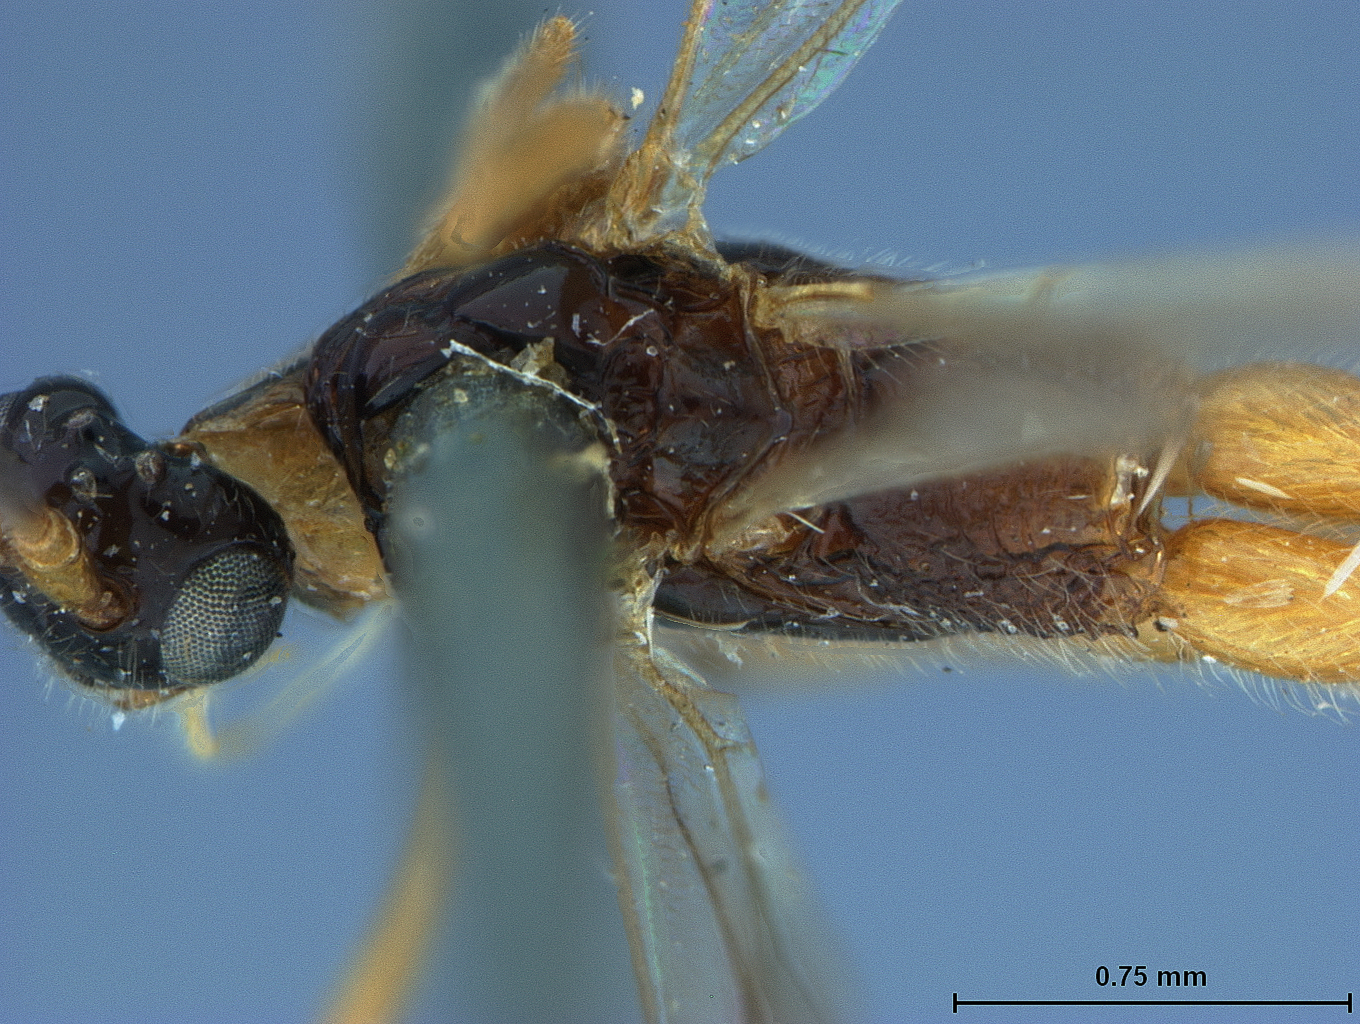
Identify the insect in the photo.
Zele terminalis
